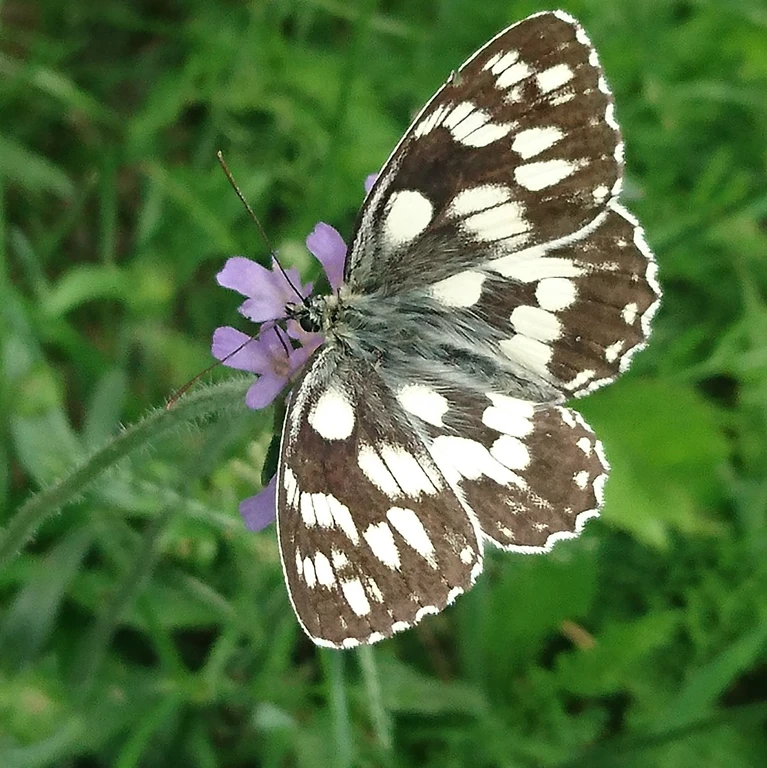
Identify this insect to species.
Melanargia galathea
